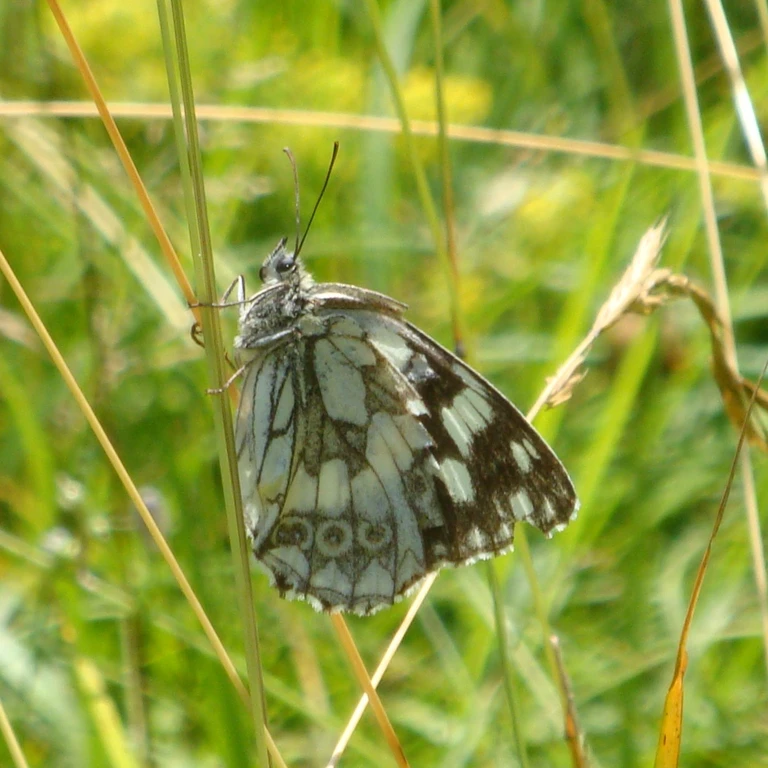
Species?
Melanargia galathea
